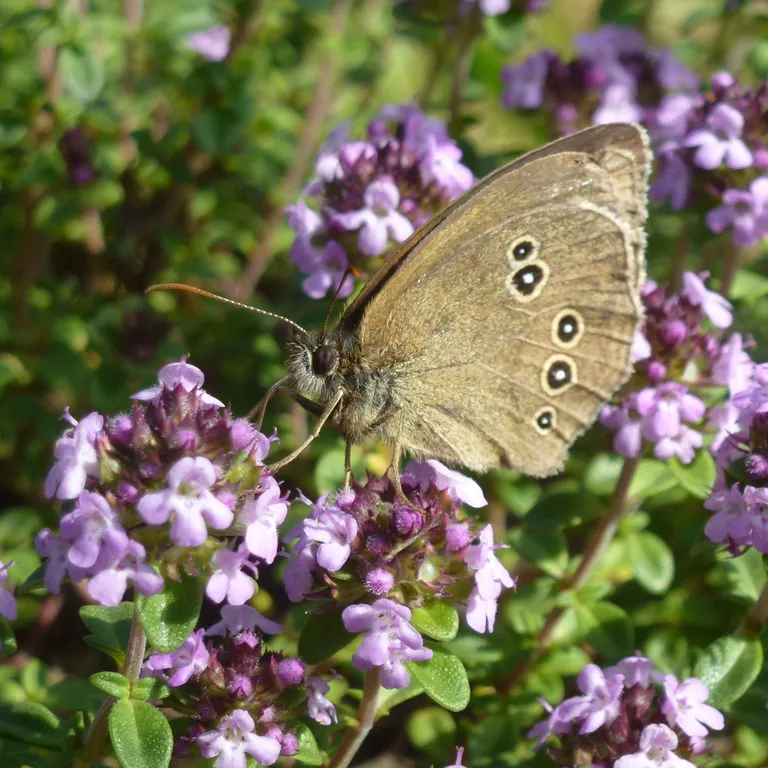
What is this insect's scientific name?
Aphantopus hyperantus
